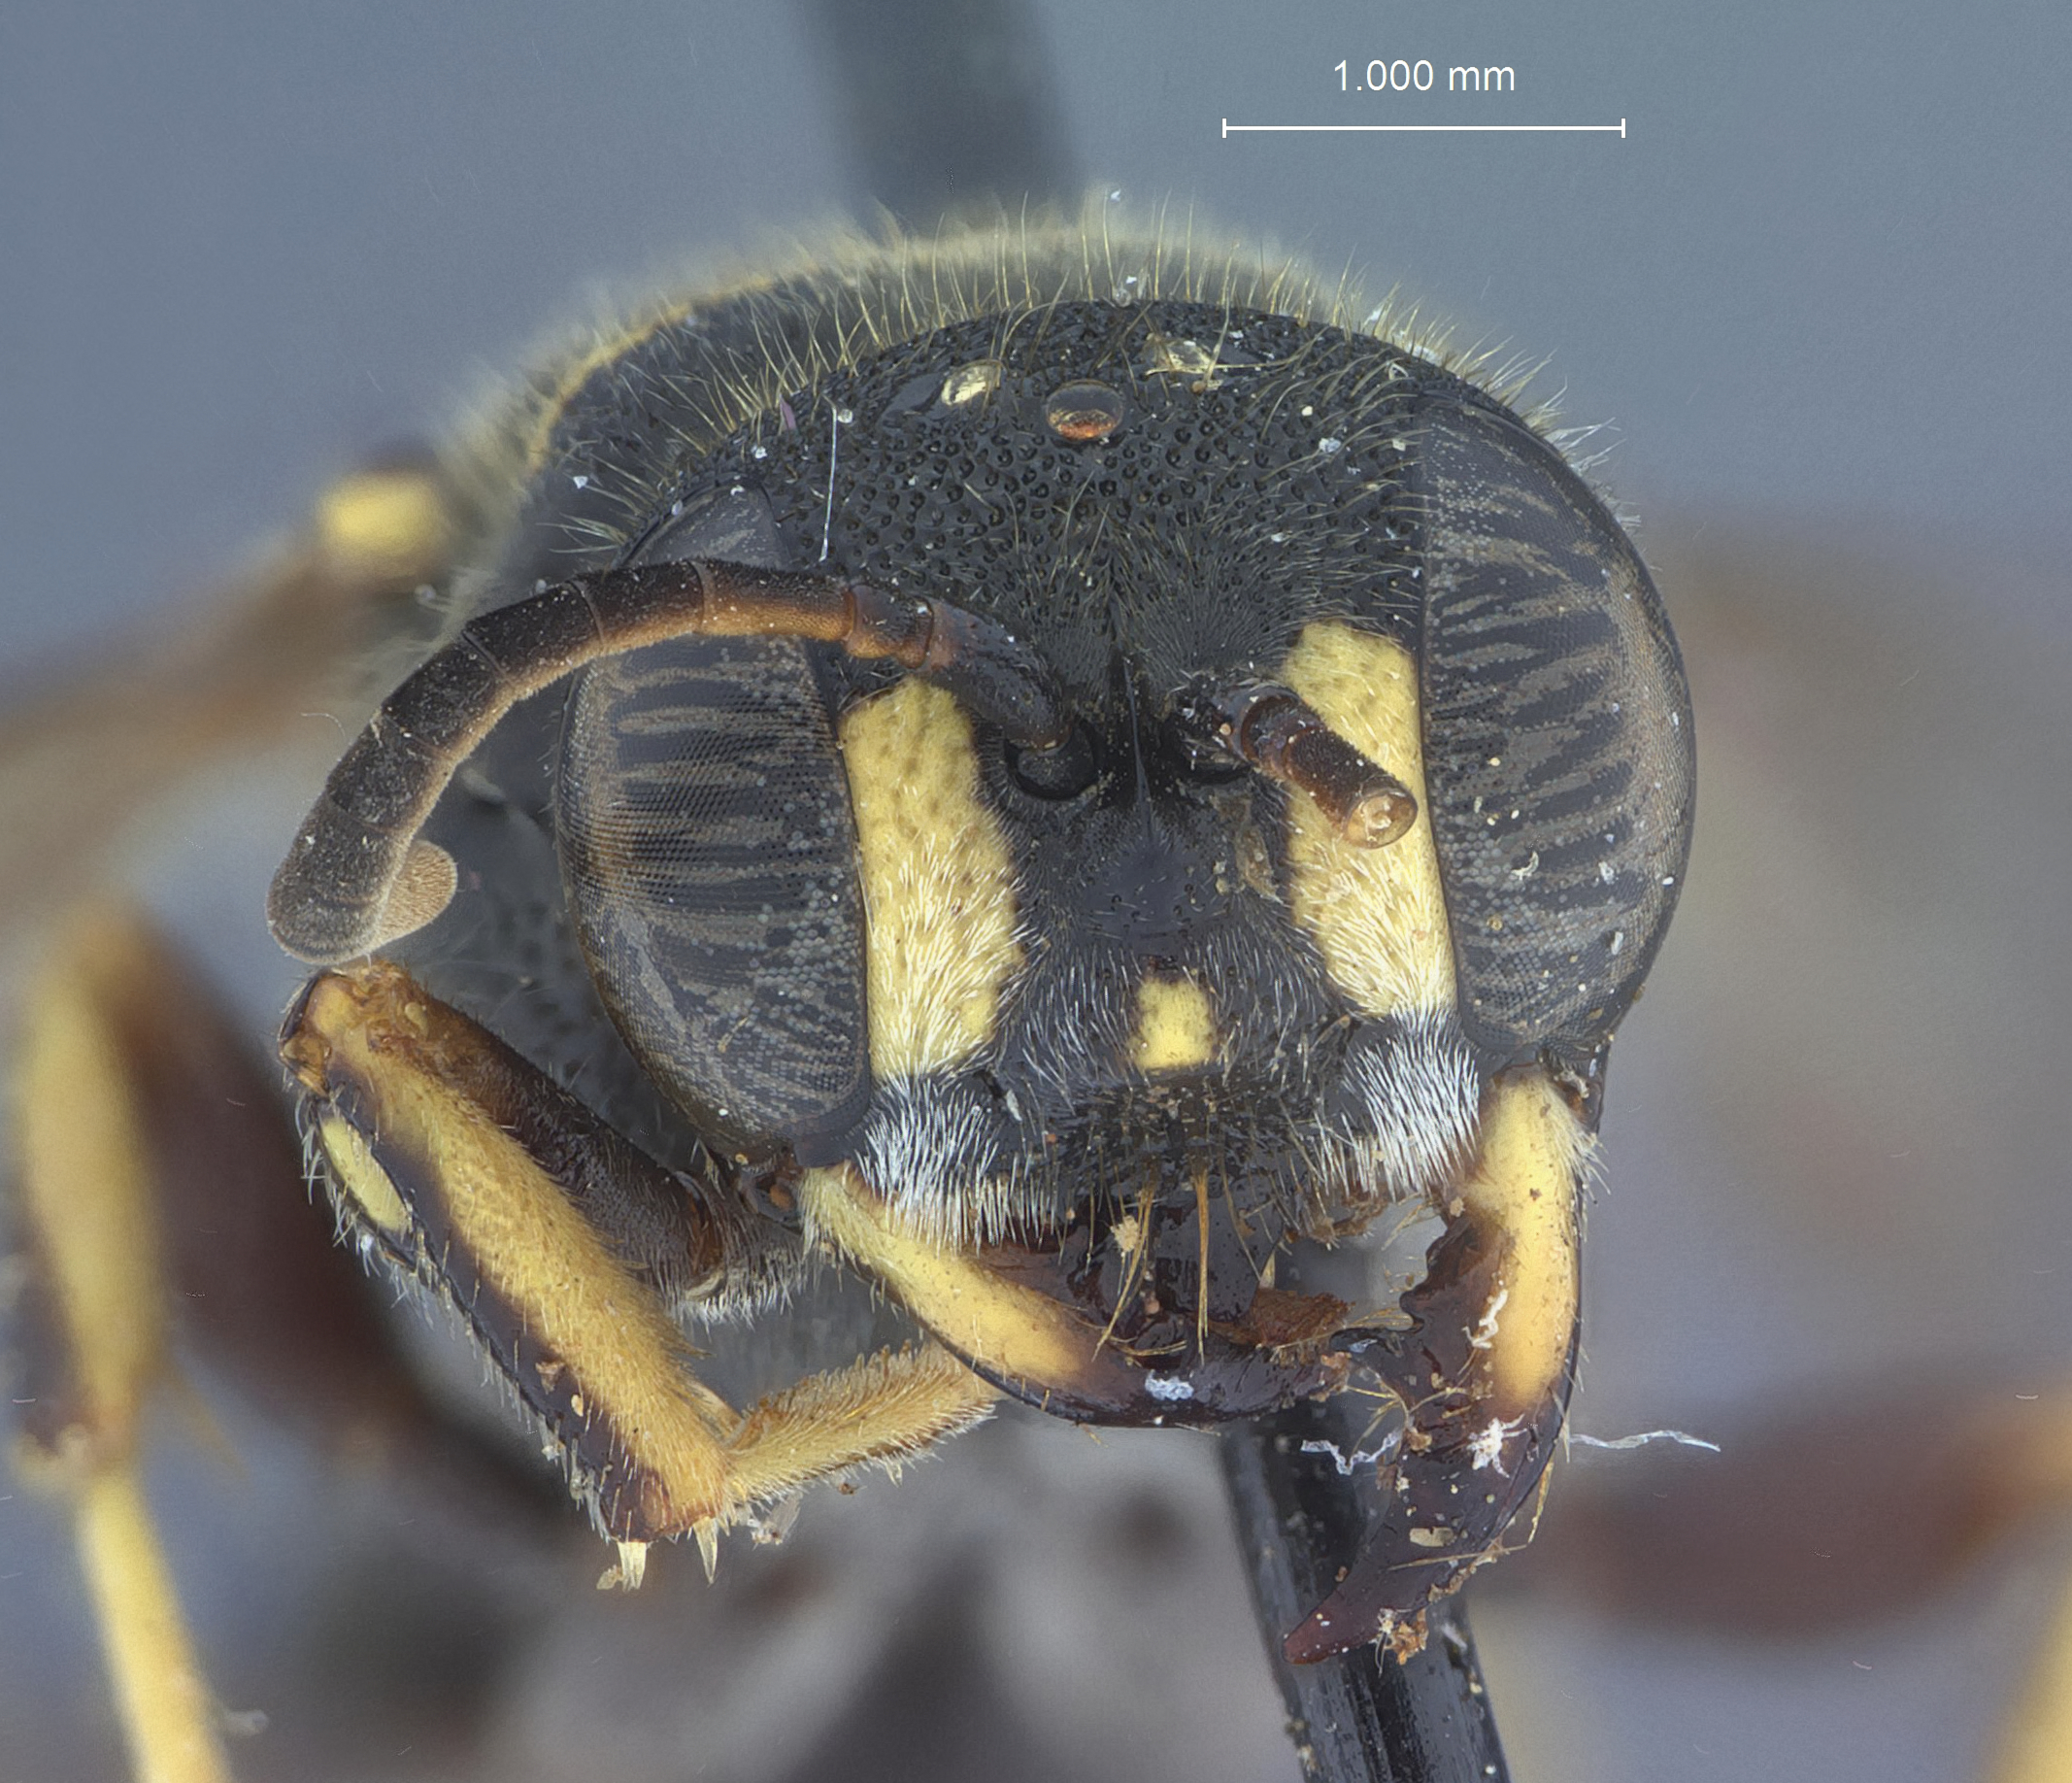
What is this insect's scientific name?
Cerceris insoita
